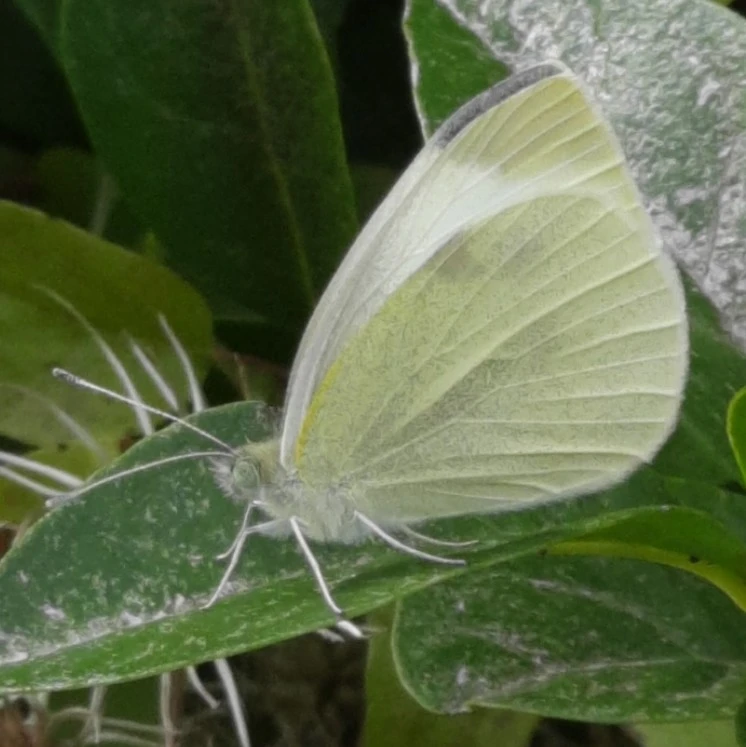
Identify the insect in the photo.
Pieris rapae
